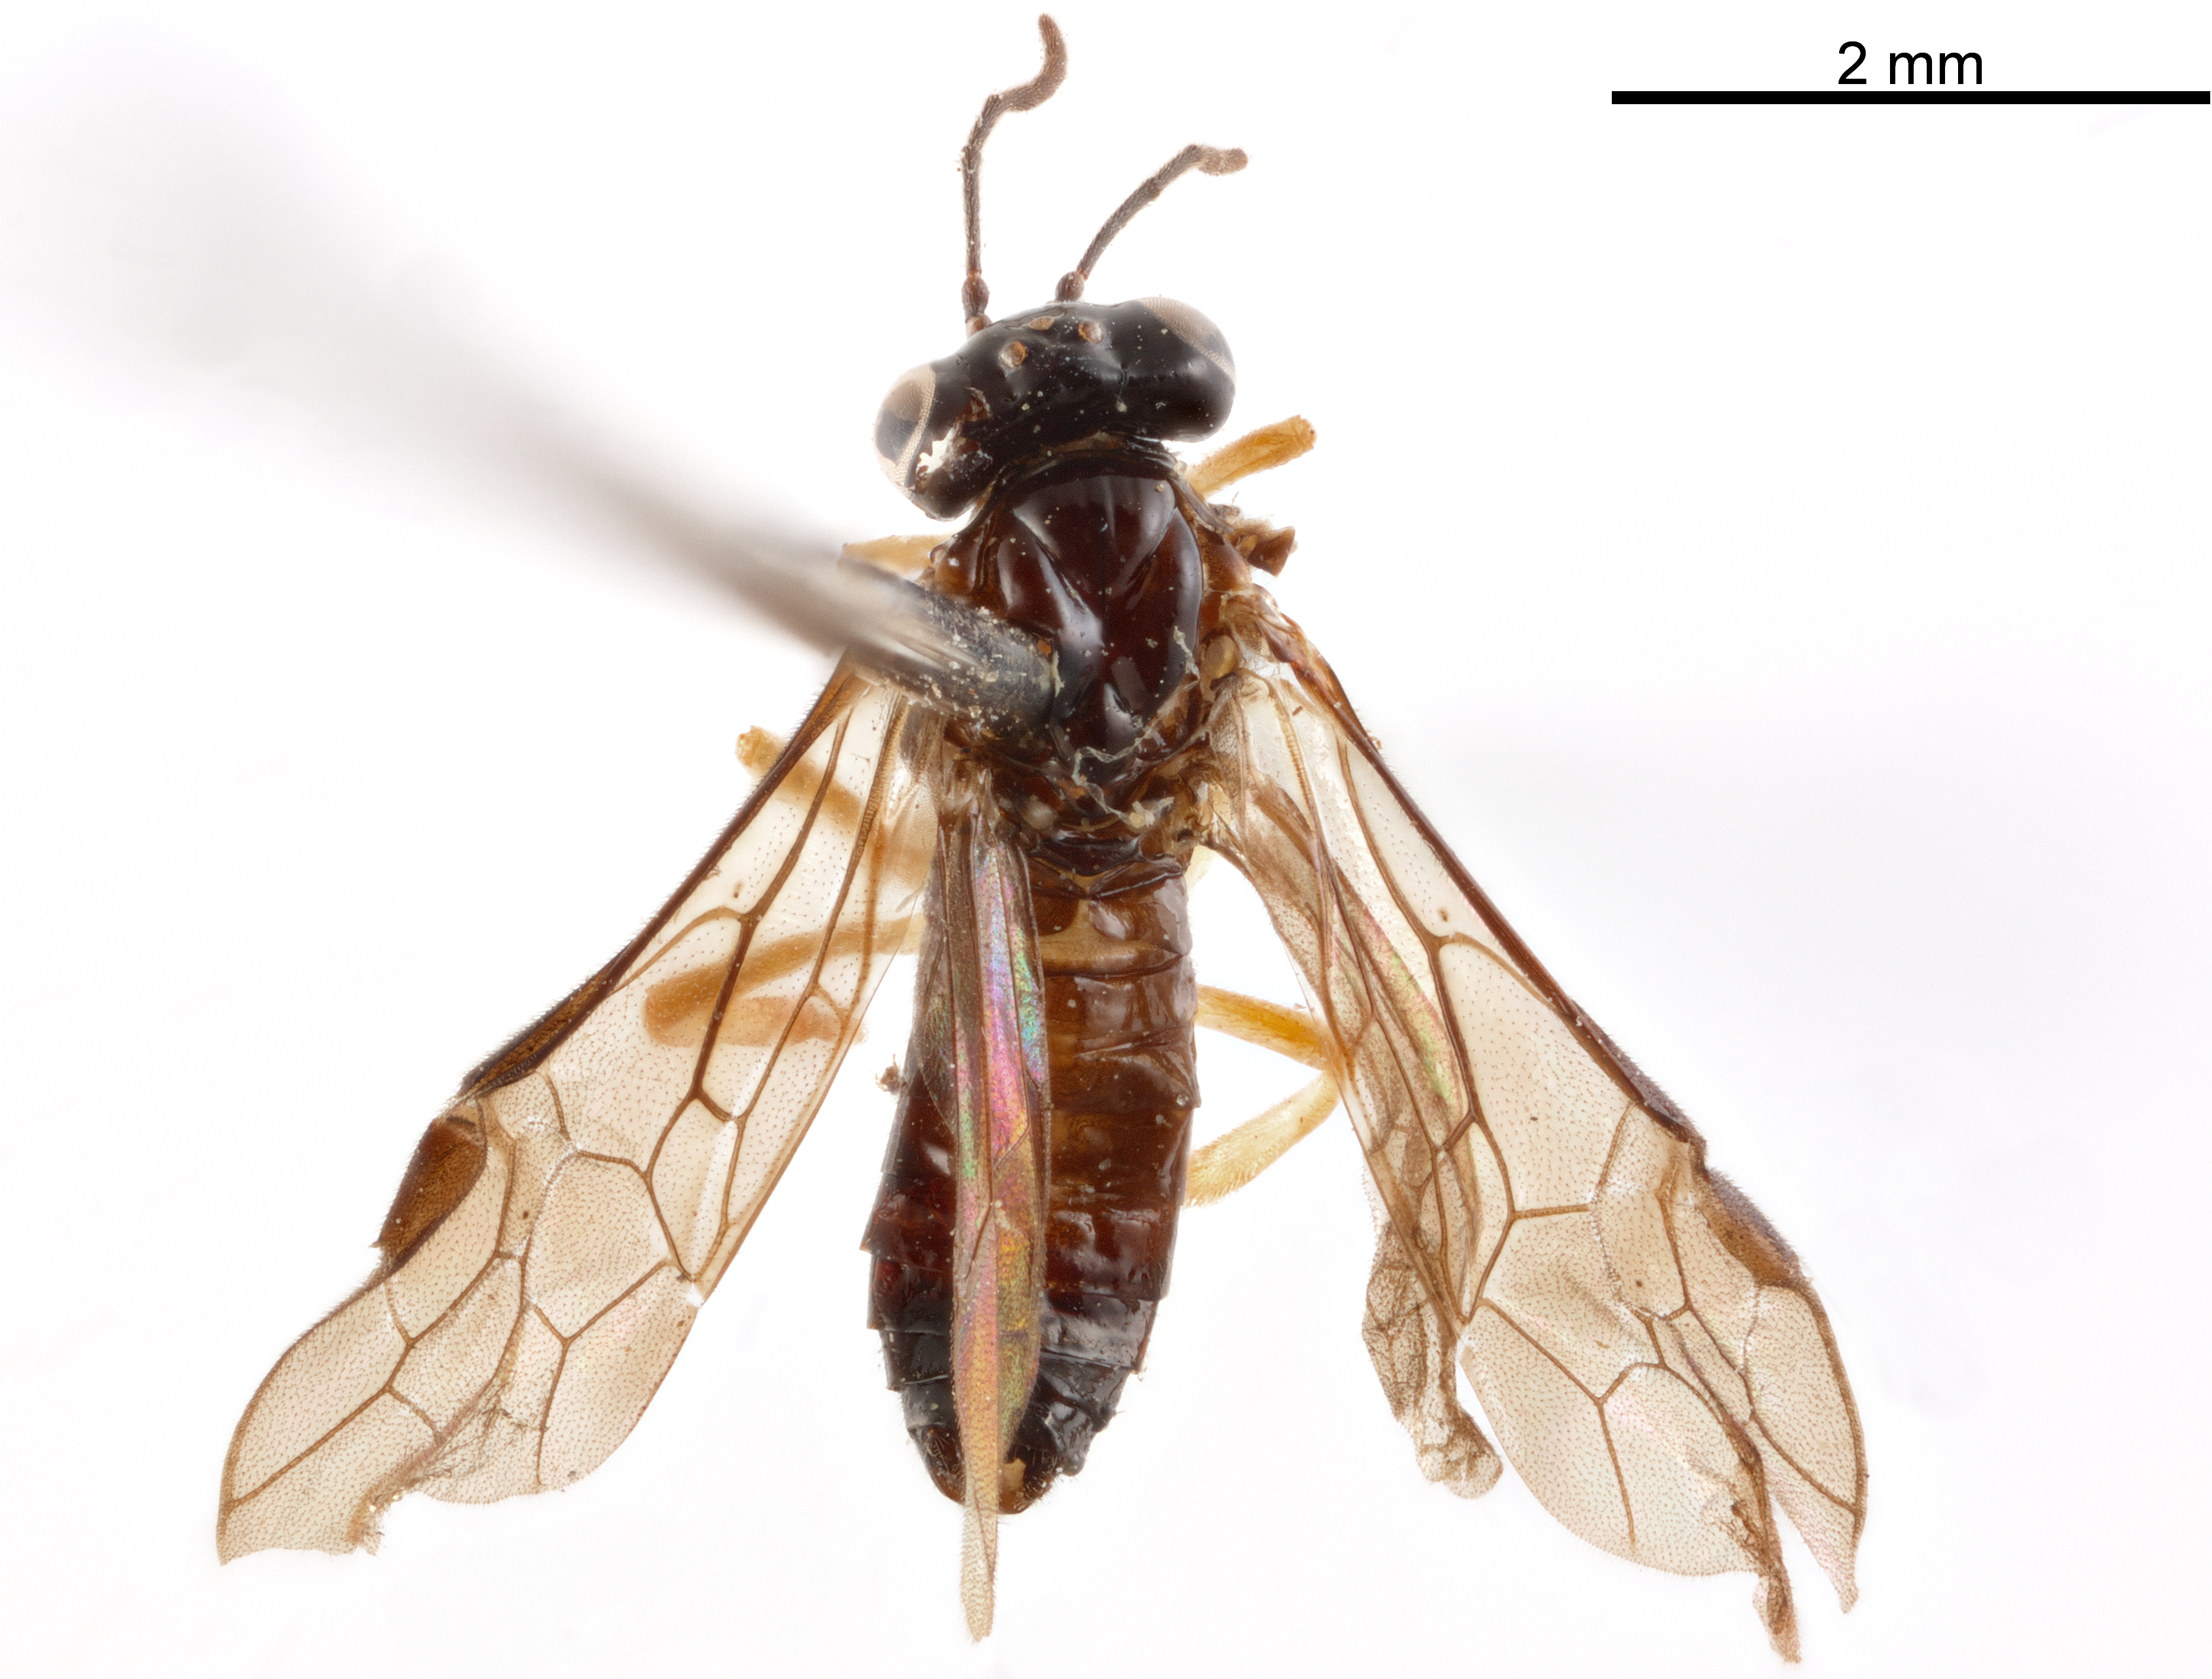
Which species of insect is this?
Birmindia gracilis
